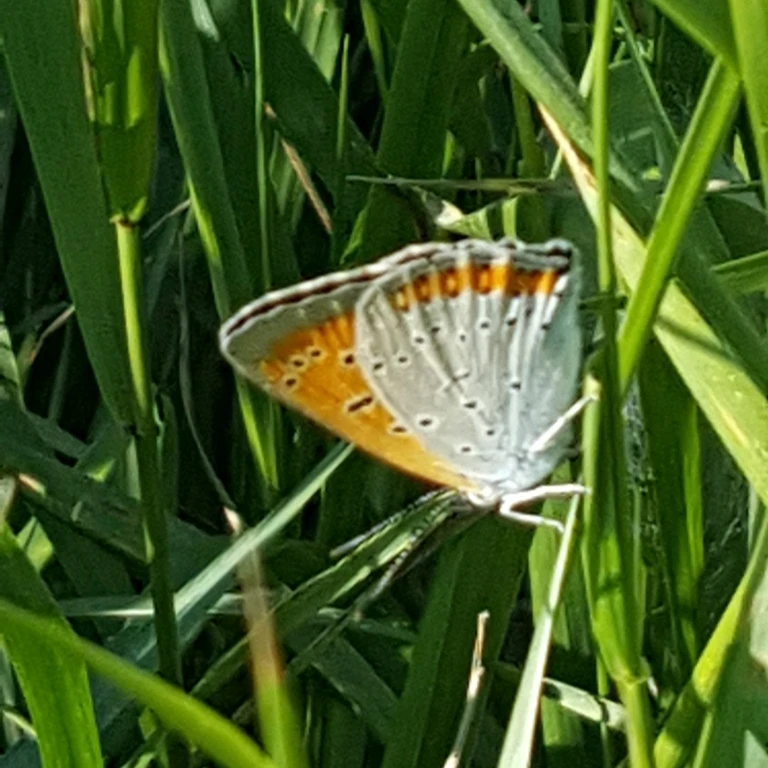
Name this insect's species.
Lycaena dispar
